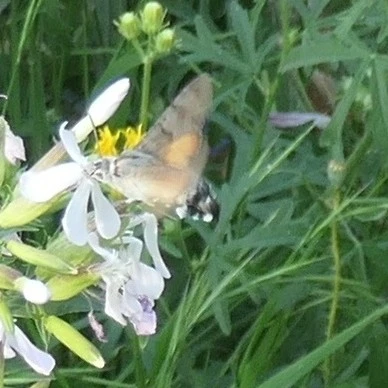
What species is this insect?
Macroglossum stellatarum
